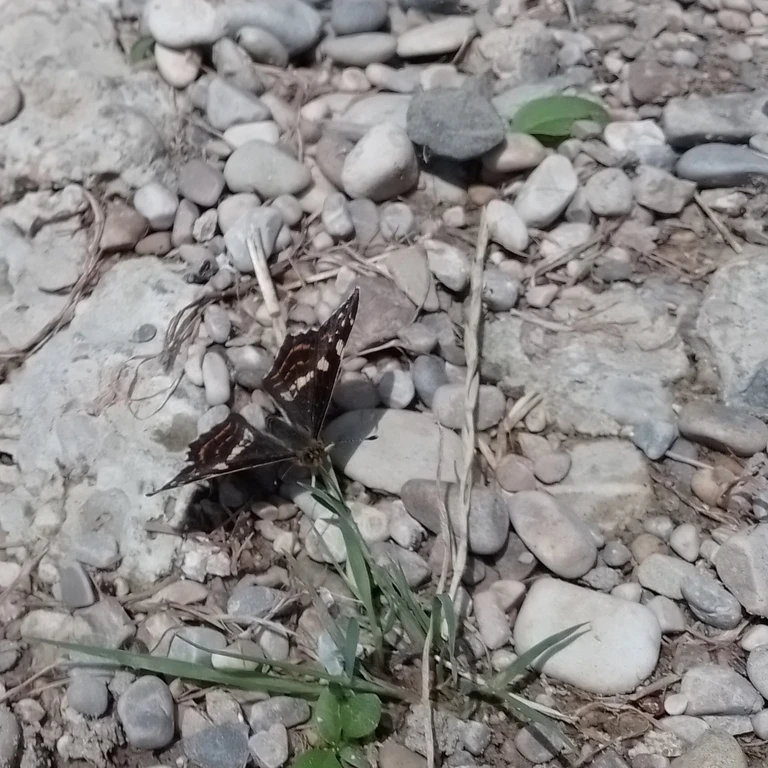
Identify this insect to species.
Araschnia levana
